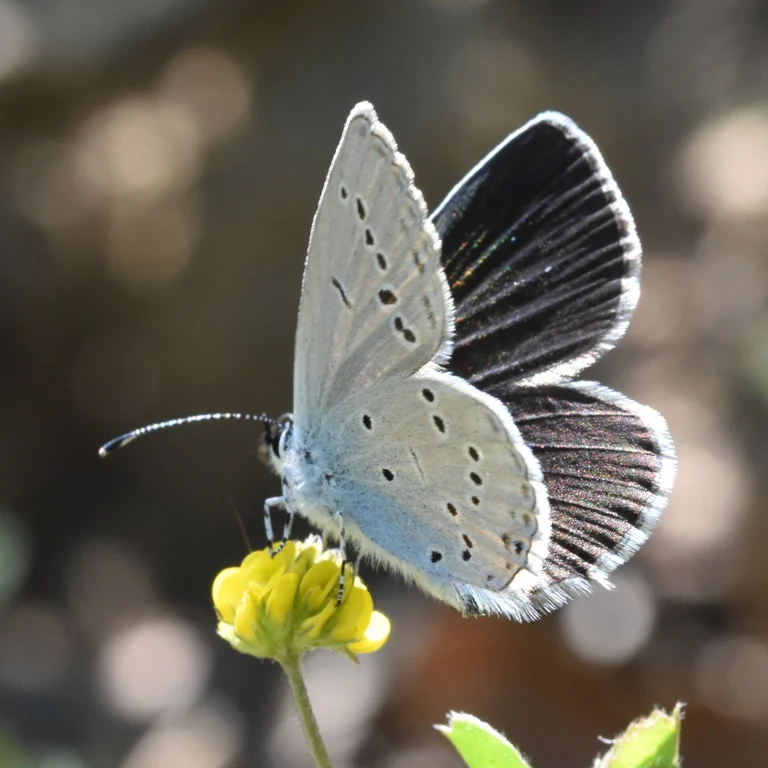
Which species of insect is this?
Cupido decolorata (also Elkalyce decolorata)
